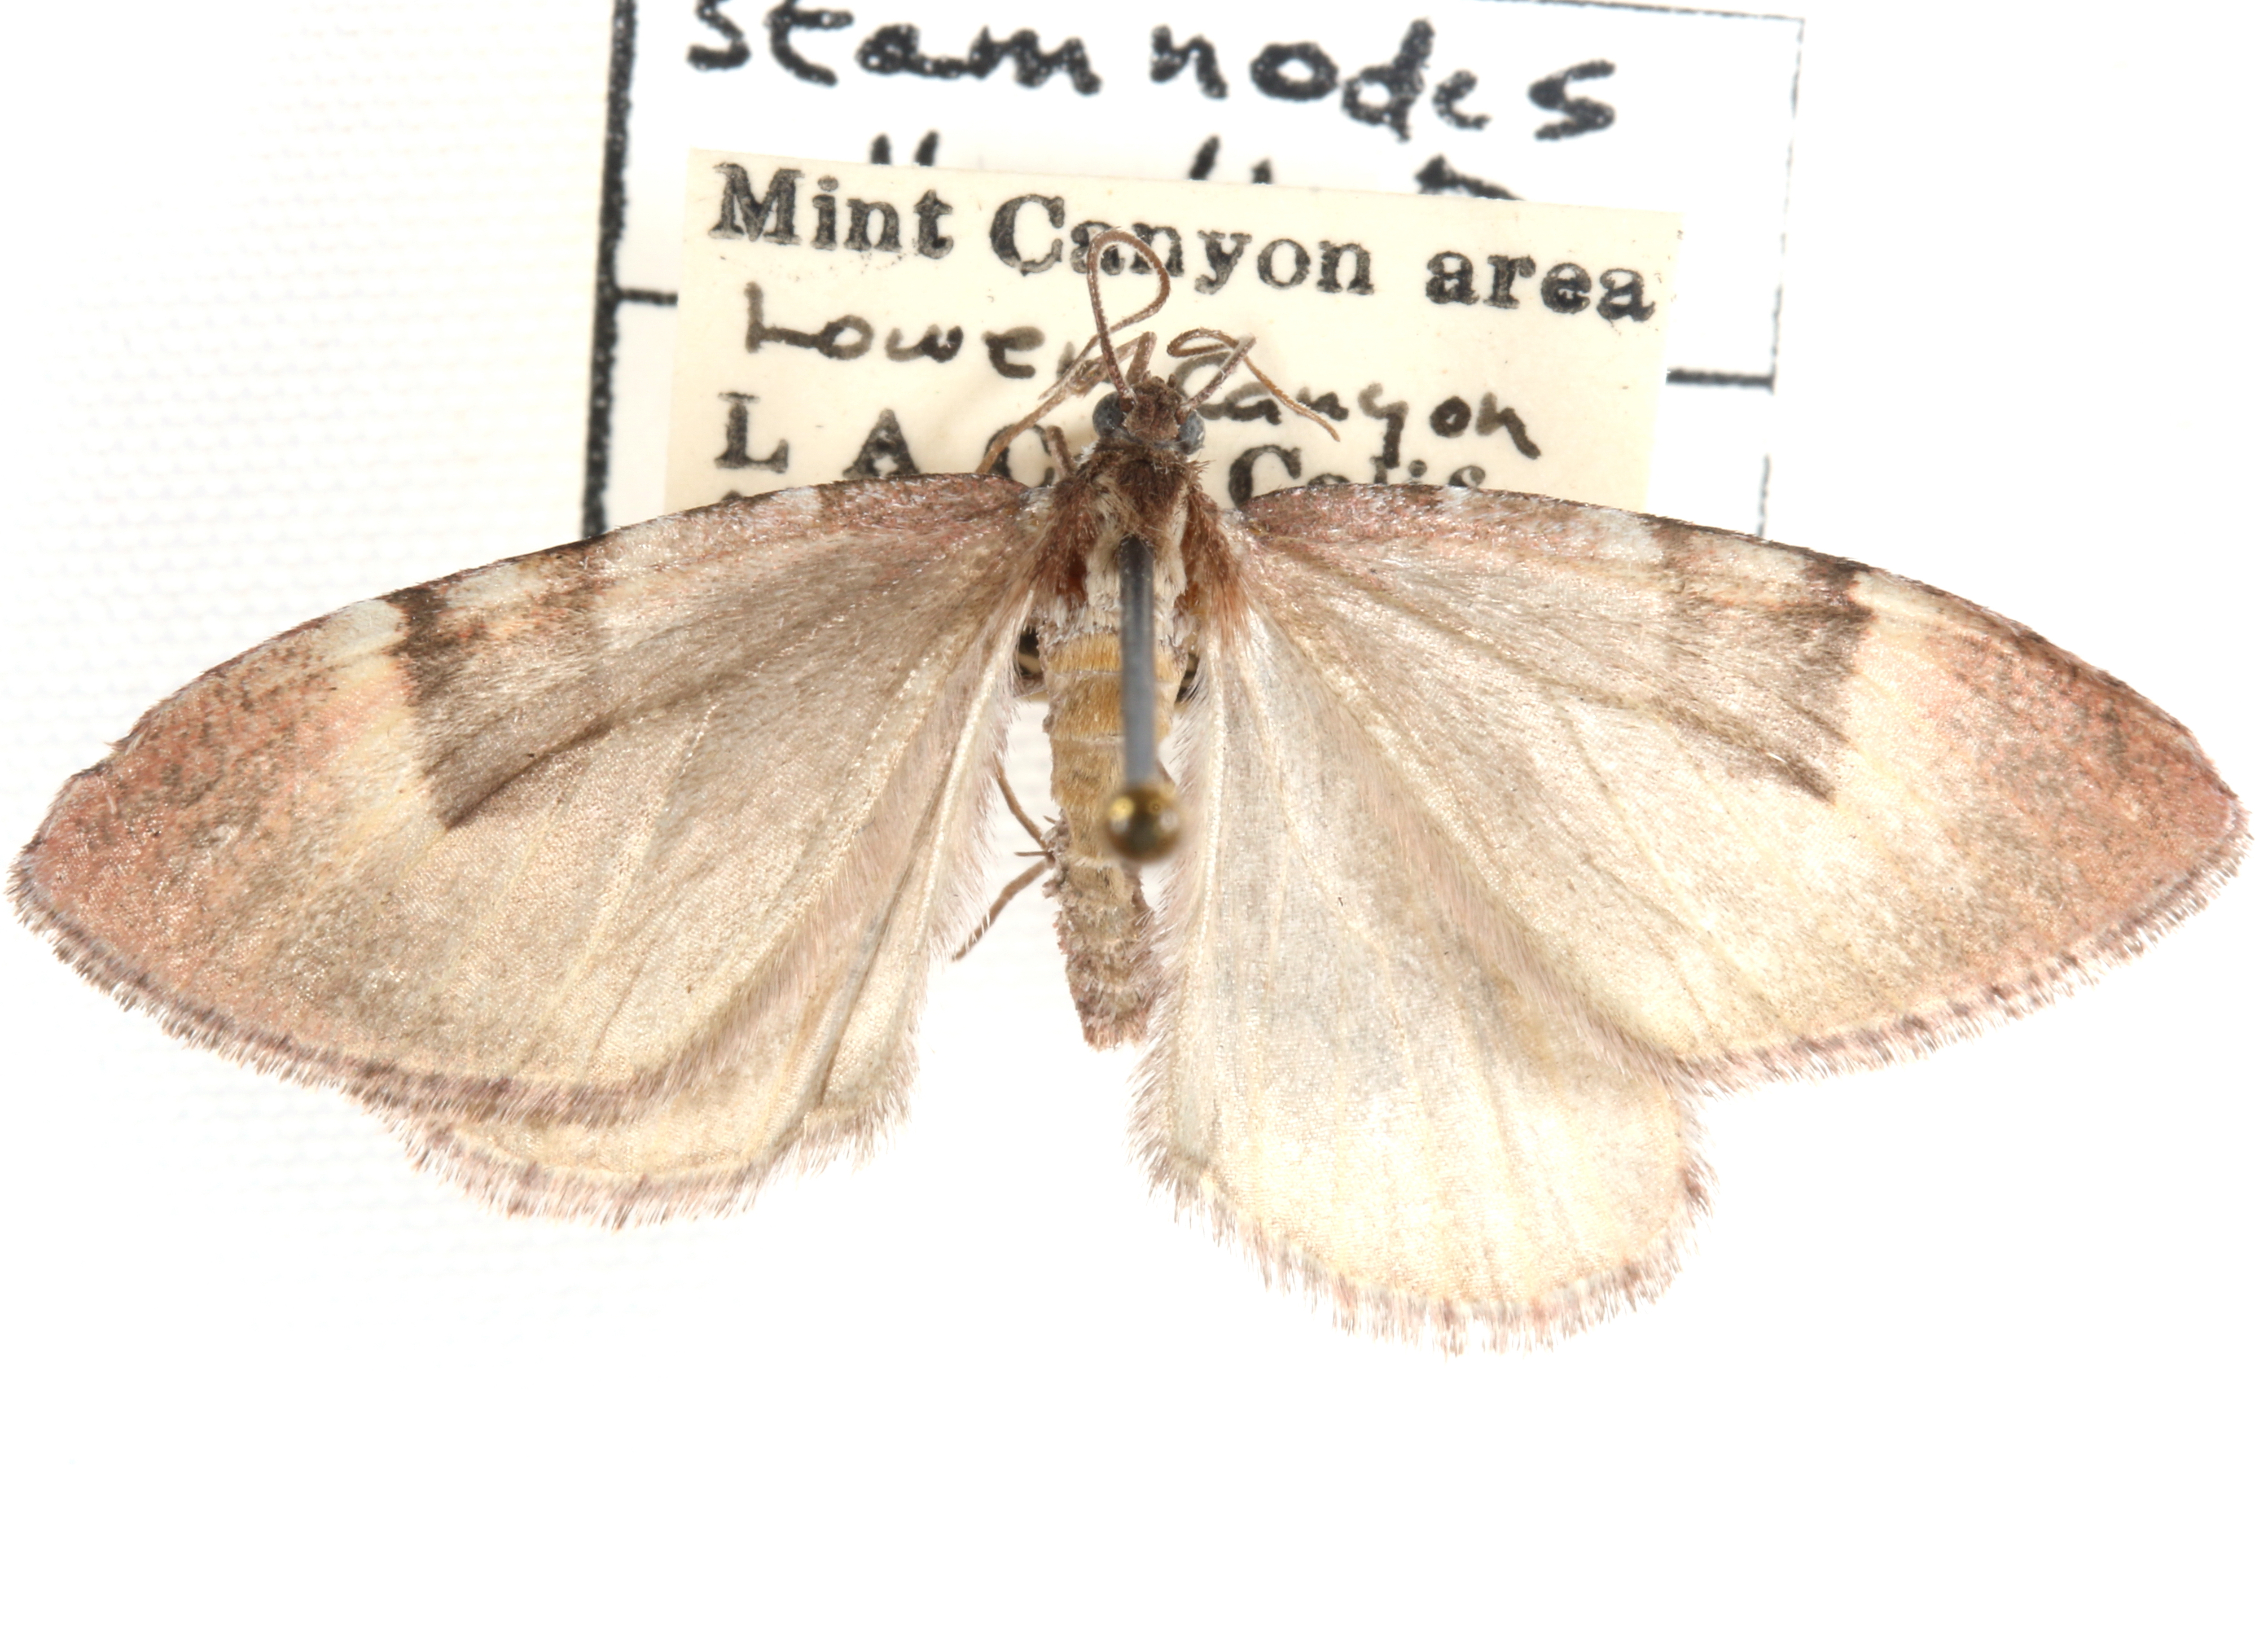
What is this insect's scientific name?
Stamnodes annellata
